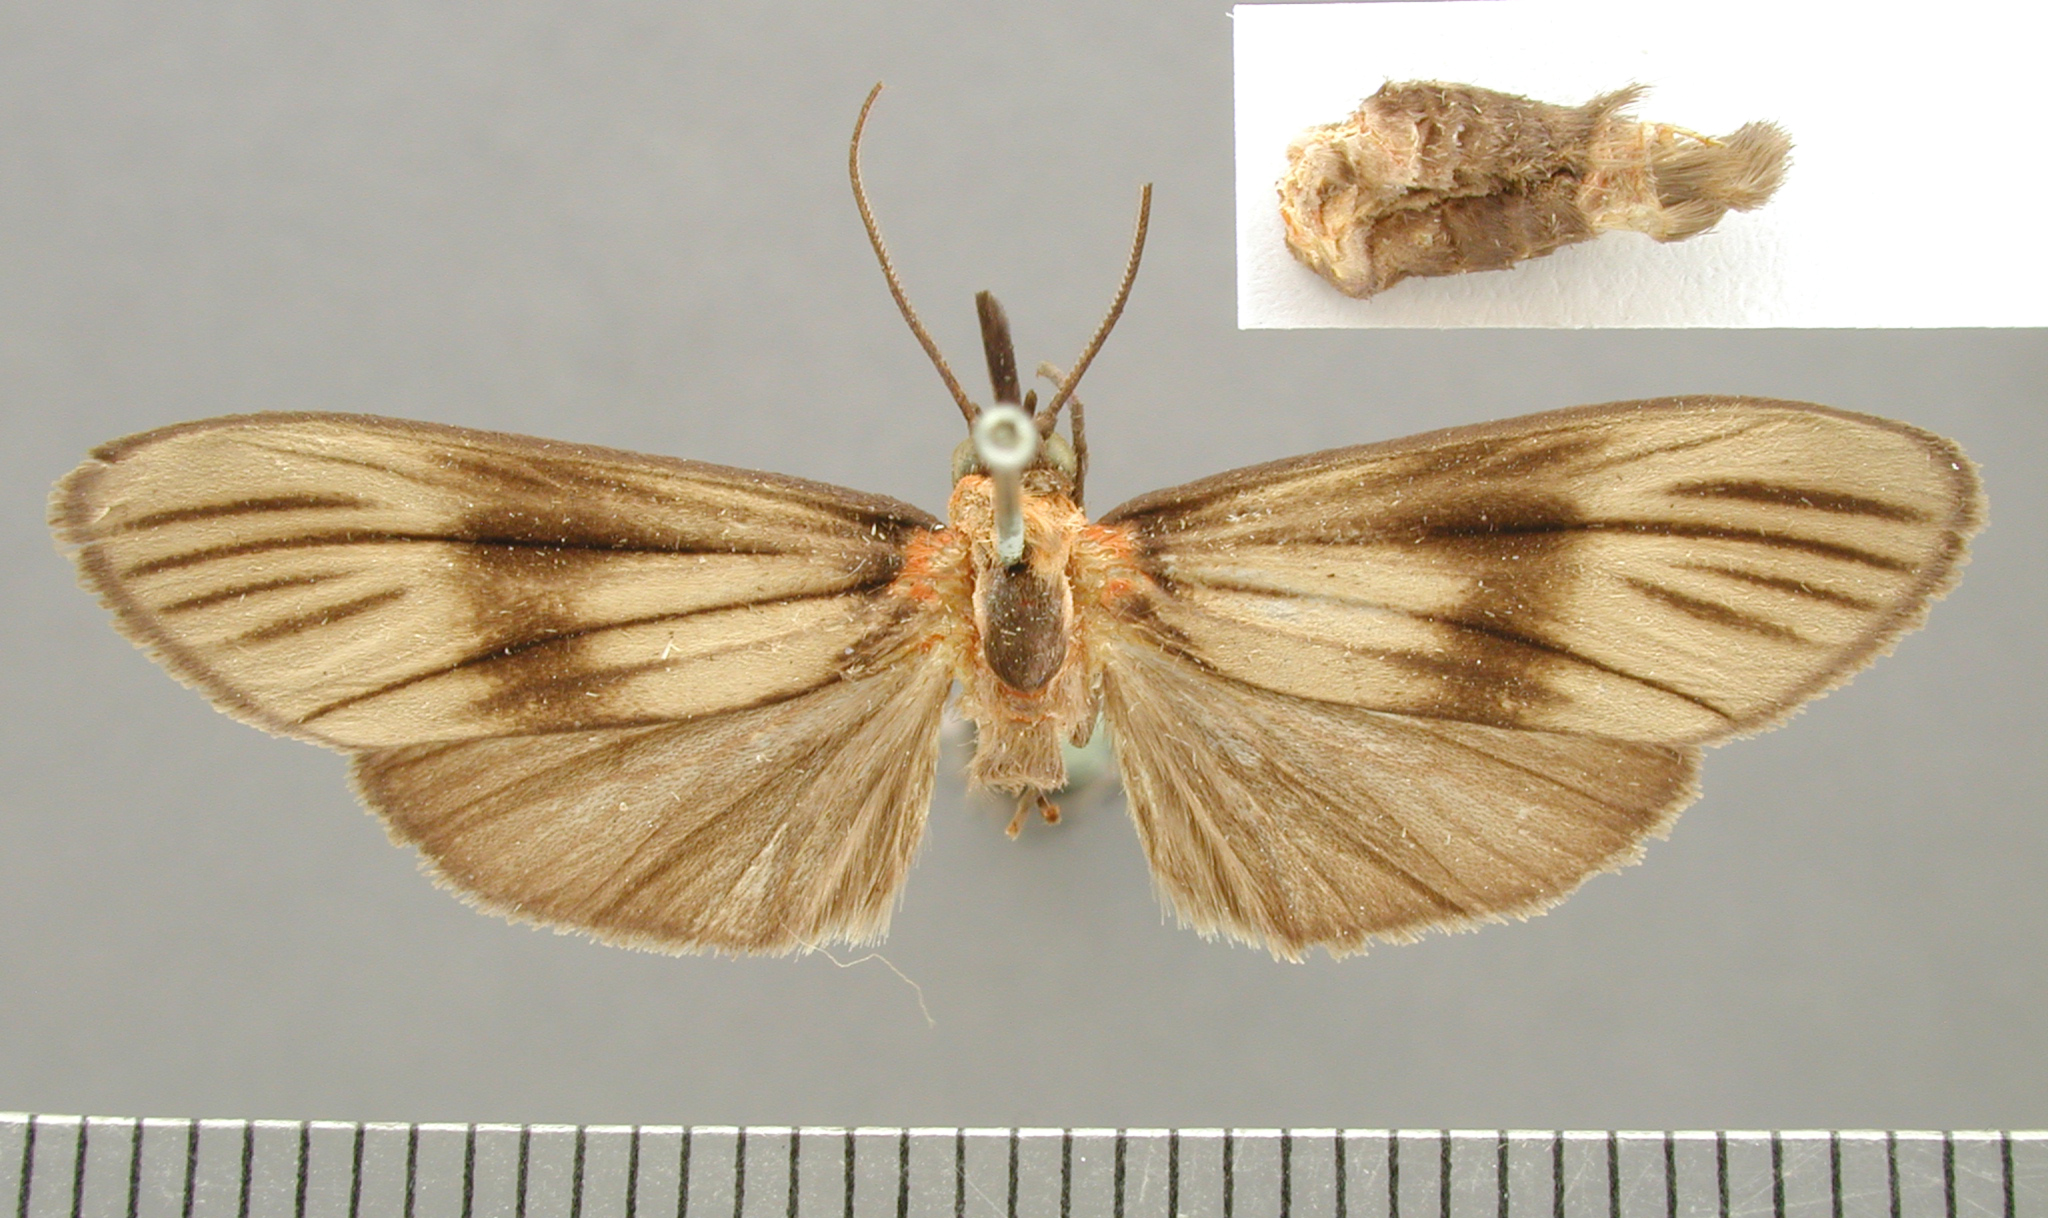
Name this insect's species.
Balbura fasciata
